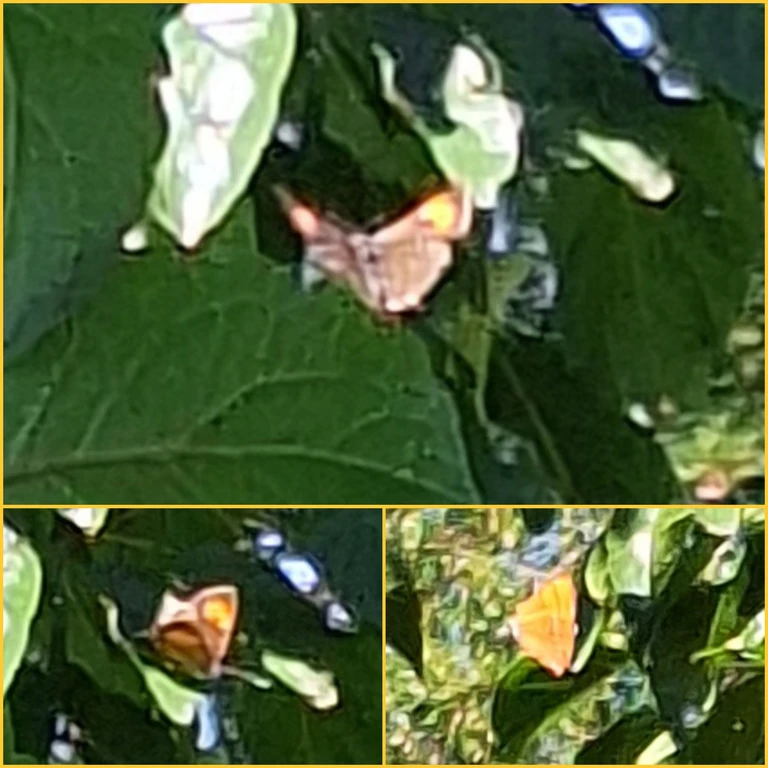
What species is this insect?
Thecla betulae
